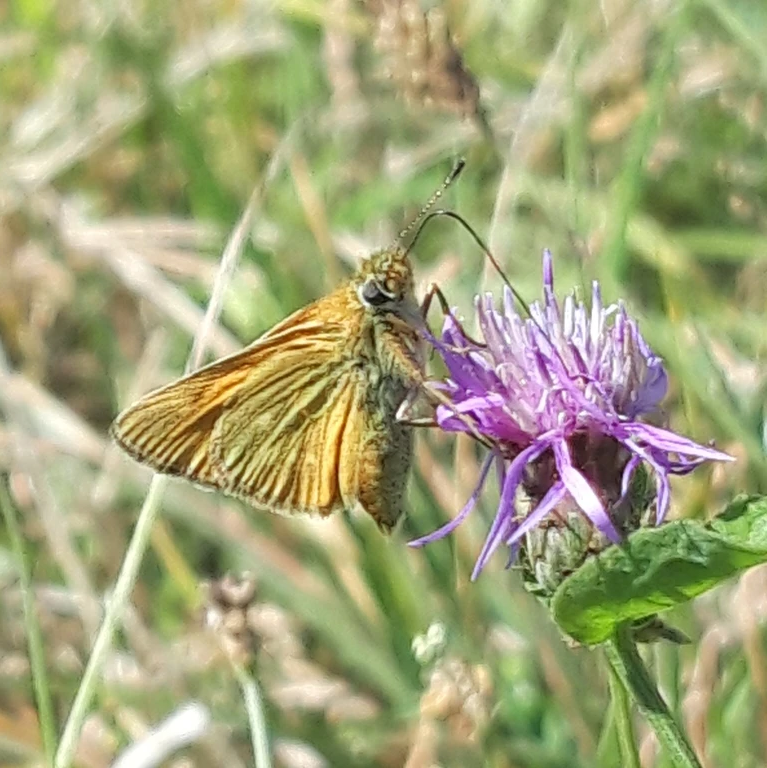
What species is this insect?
Ochlodes sylvanus (also Ochlodes venata)
